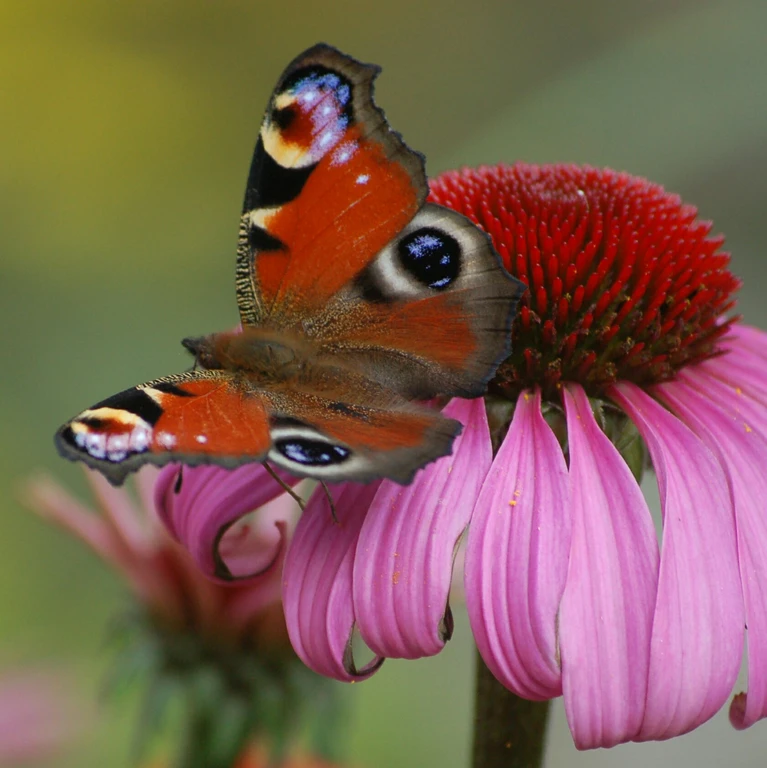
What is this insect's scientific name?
Aglais io
